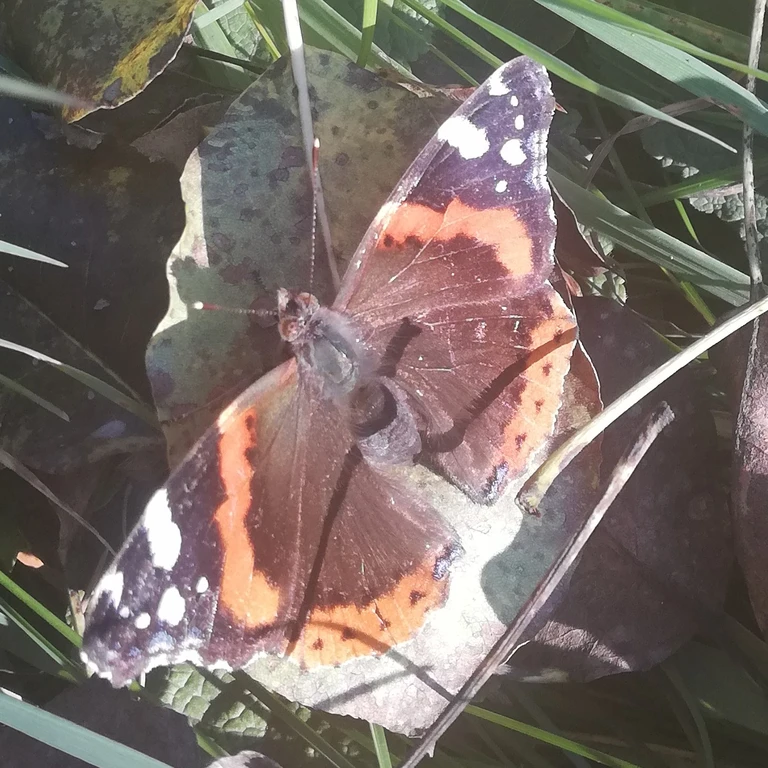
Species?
Vanessa atalanta
